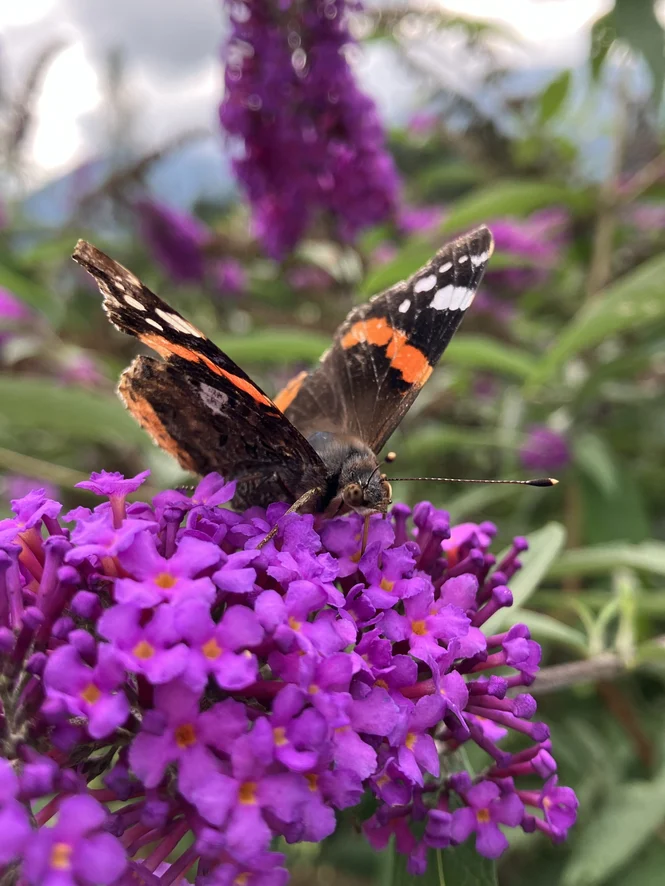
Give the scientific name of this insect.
Vanessa atalanta
